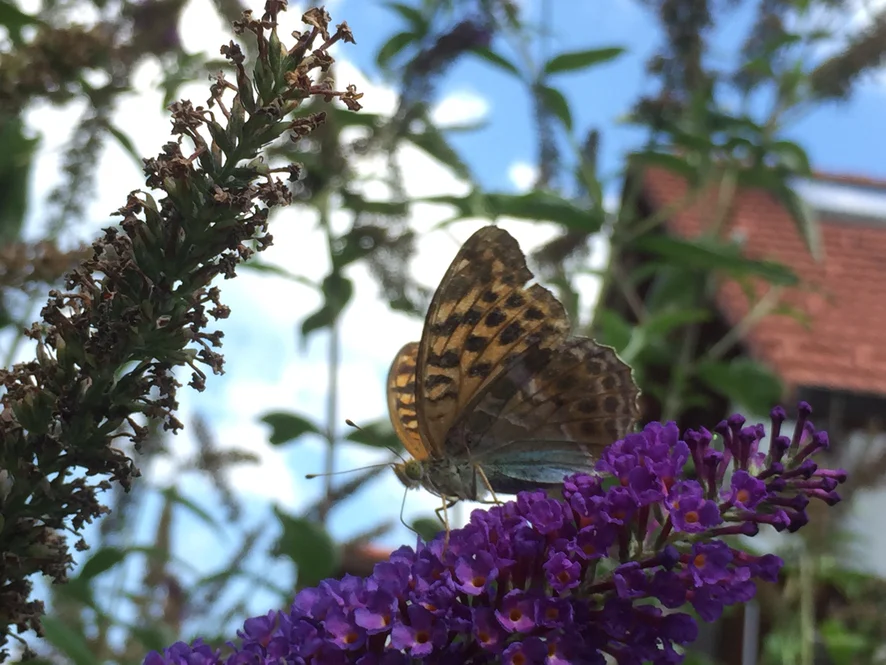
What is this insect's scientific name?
Argynnis paphia
